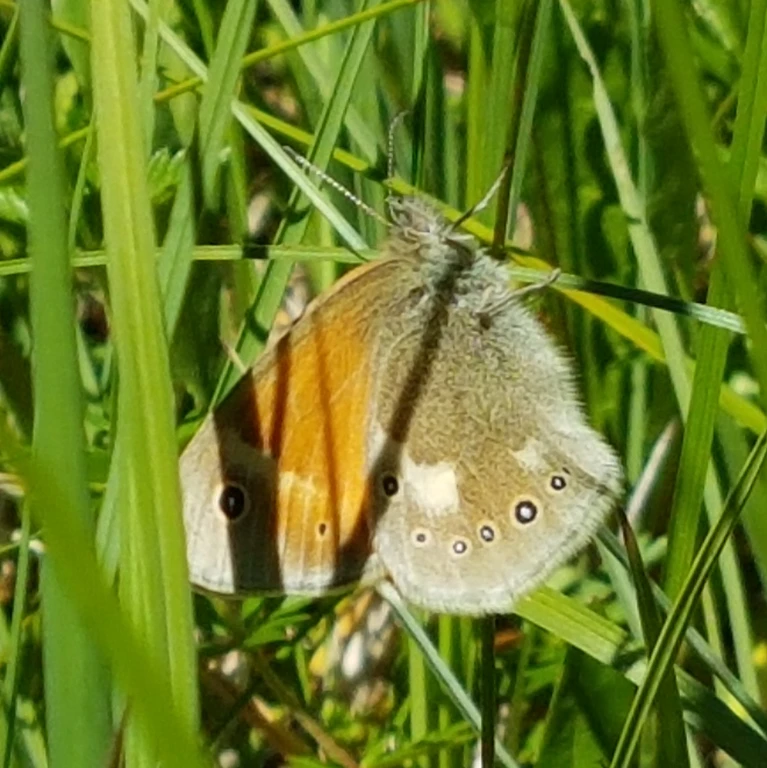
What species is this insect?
Coenonympha tullia
